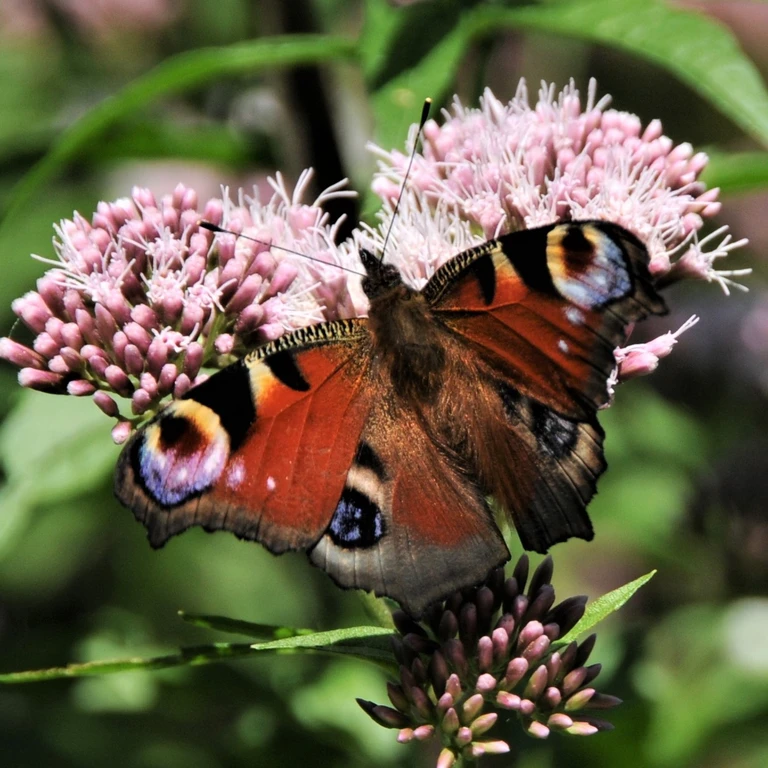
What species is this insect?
Aglais io
